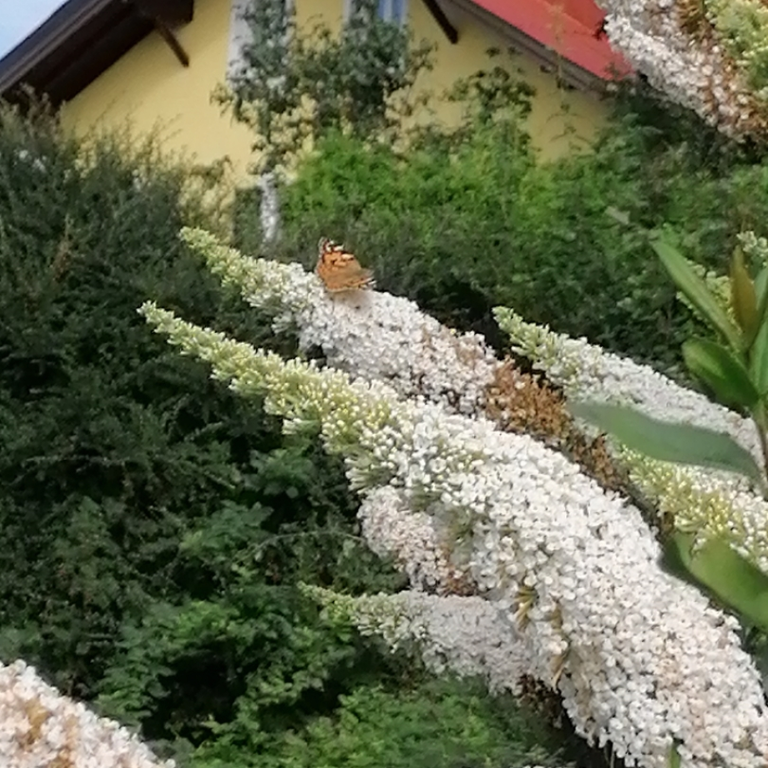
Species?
Vanessa cardui
